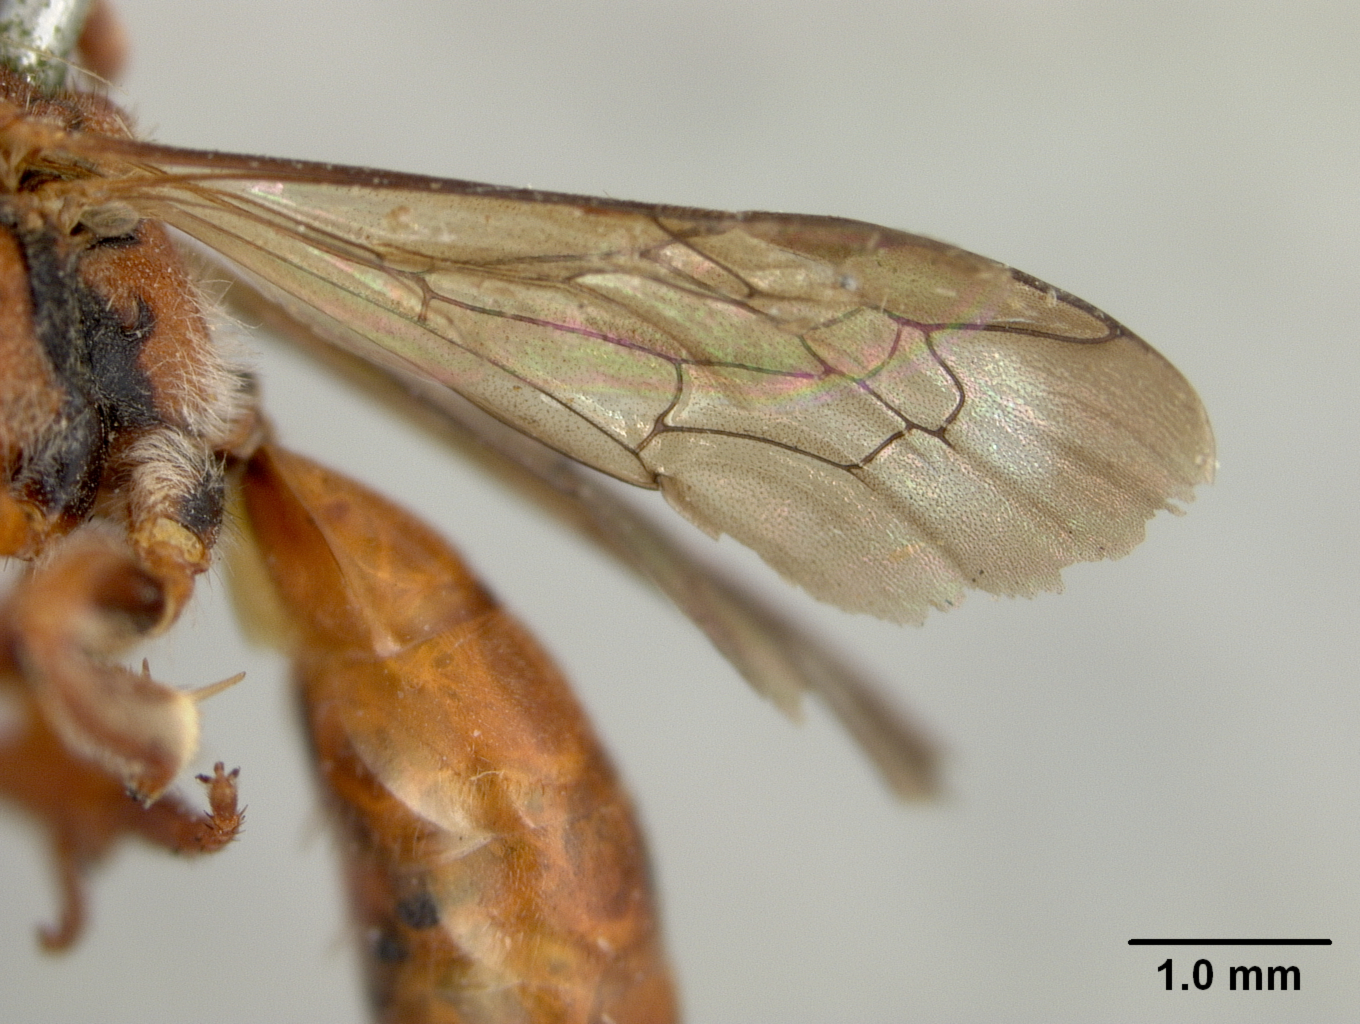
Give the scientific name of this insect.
Nomada latifrons
